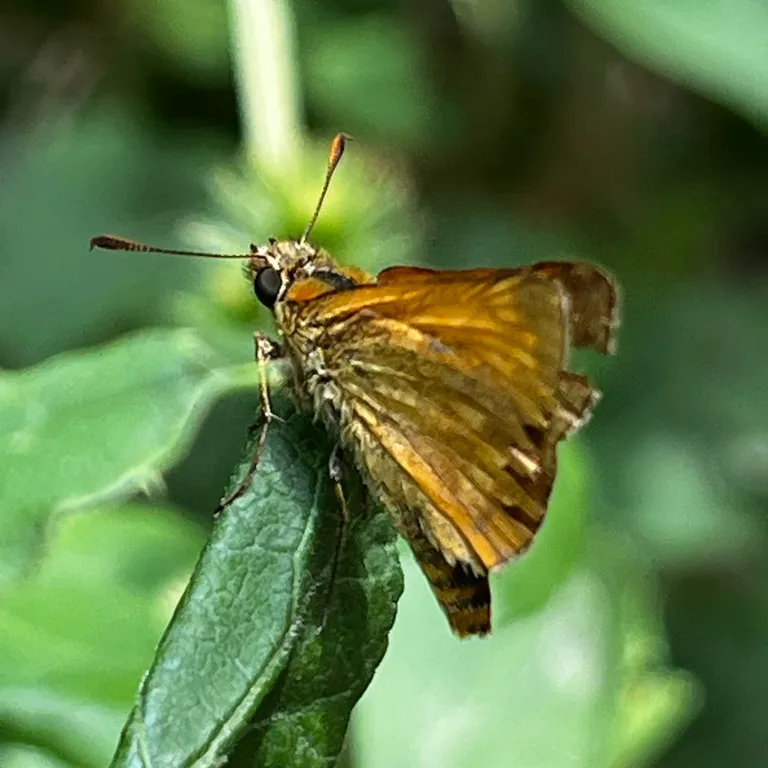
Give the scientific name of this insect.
Ochlodes sylvanus (also Ochlodes venata)
